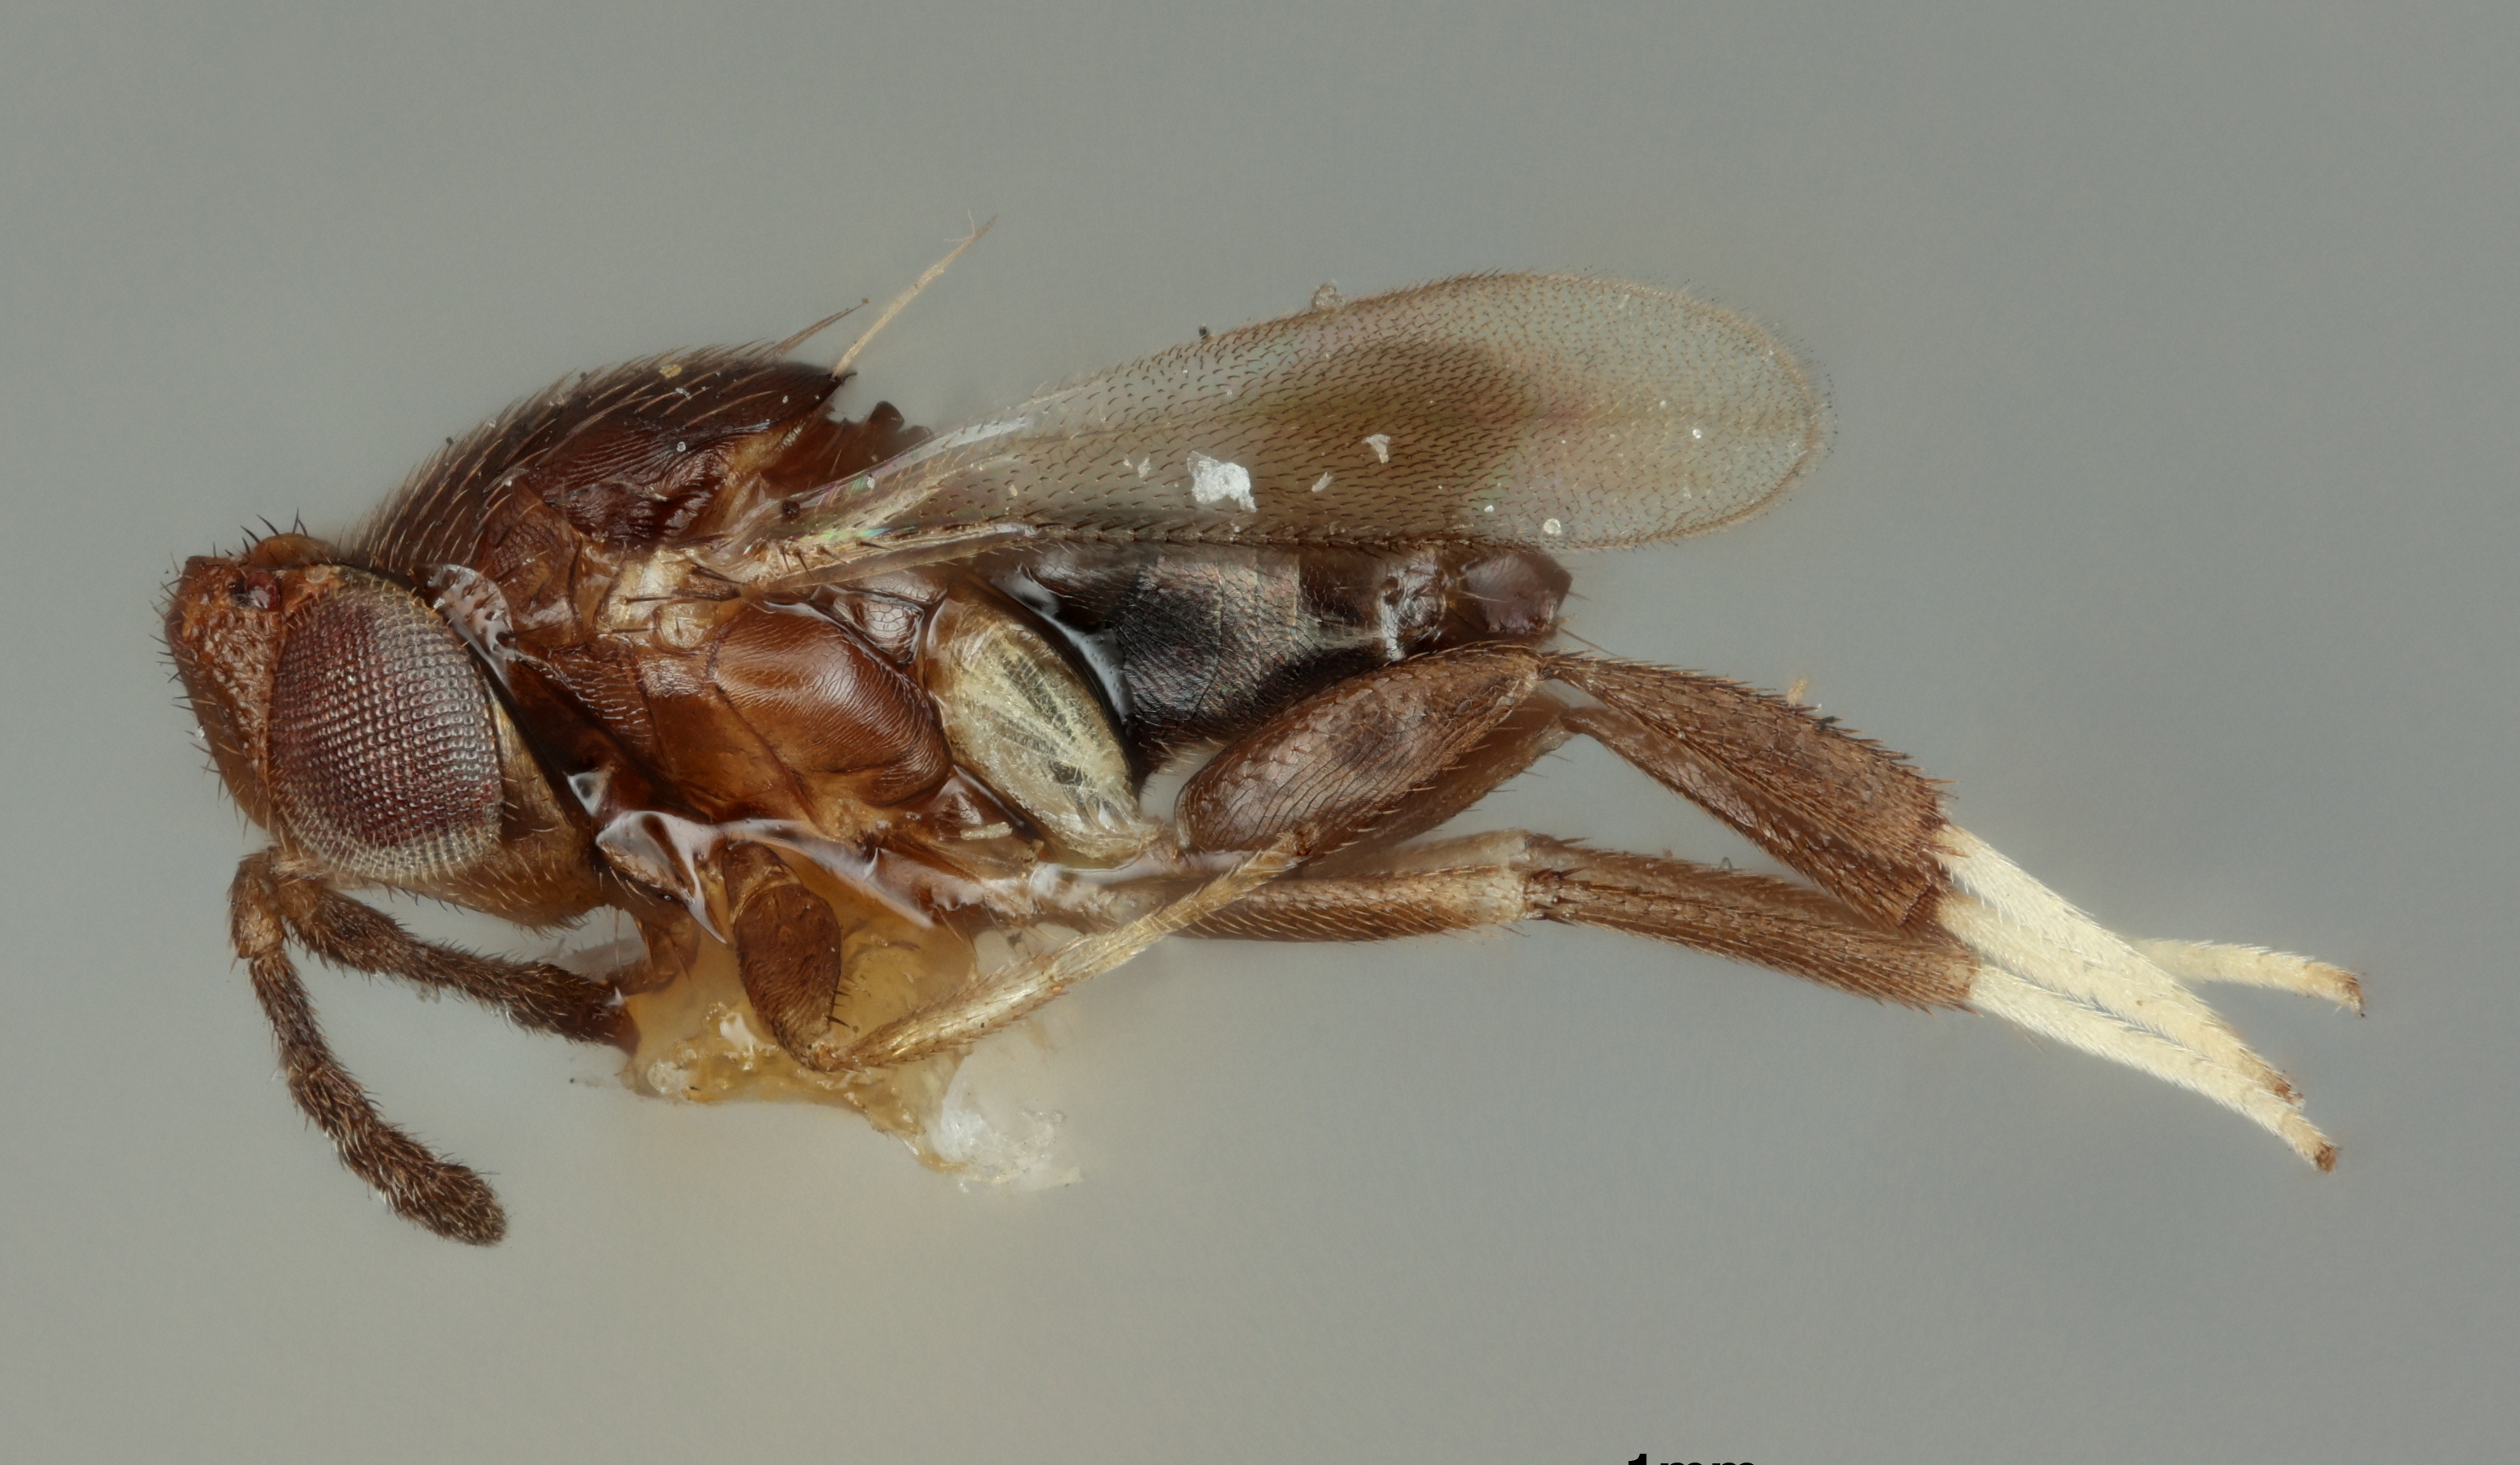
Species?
Aneristus youngi
